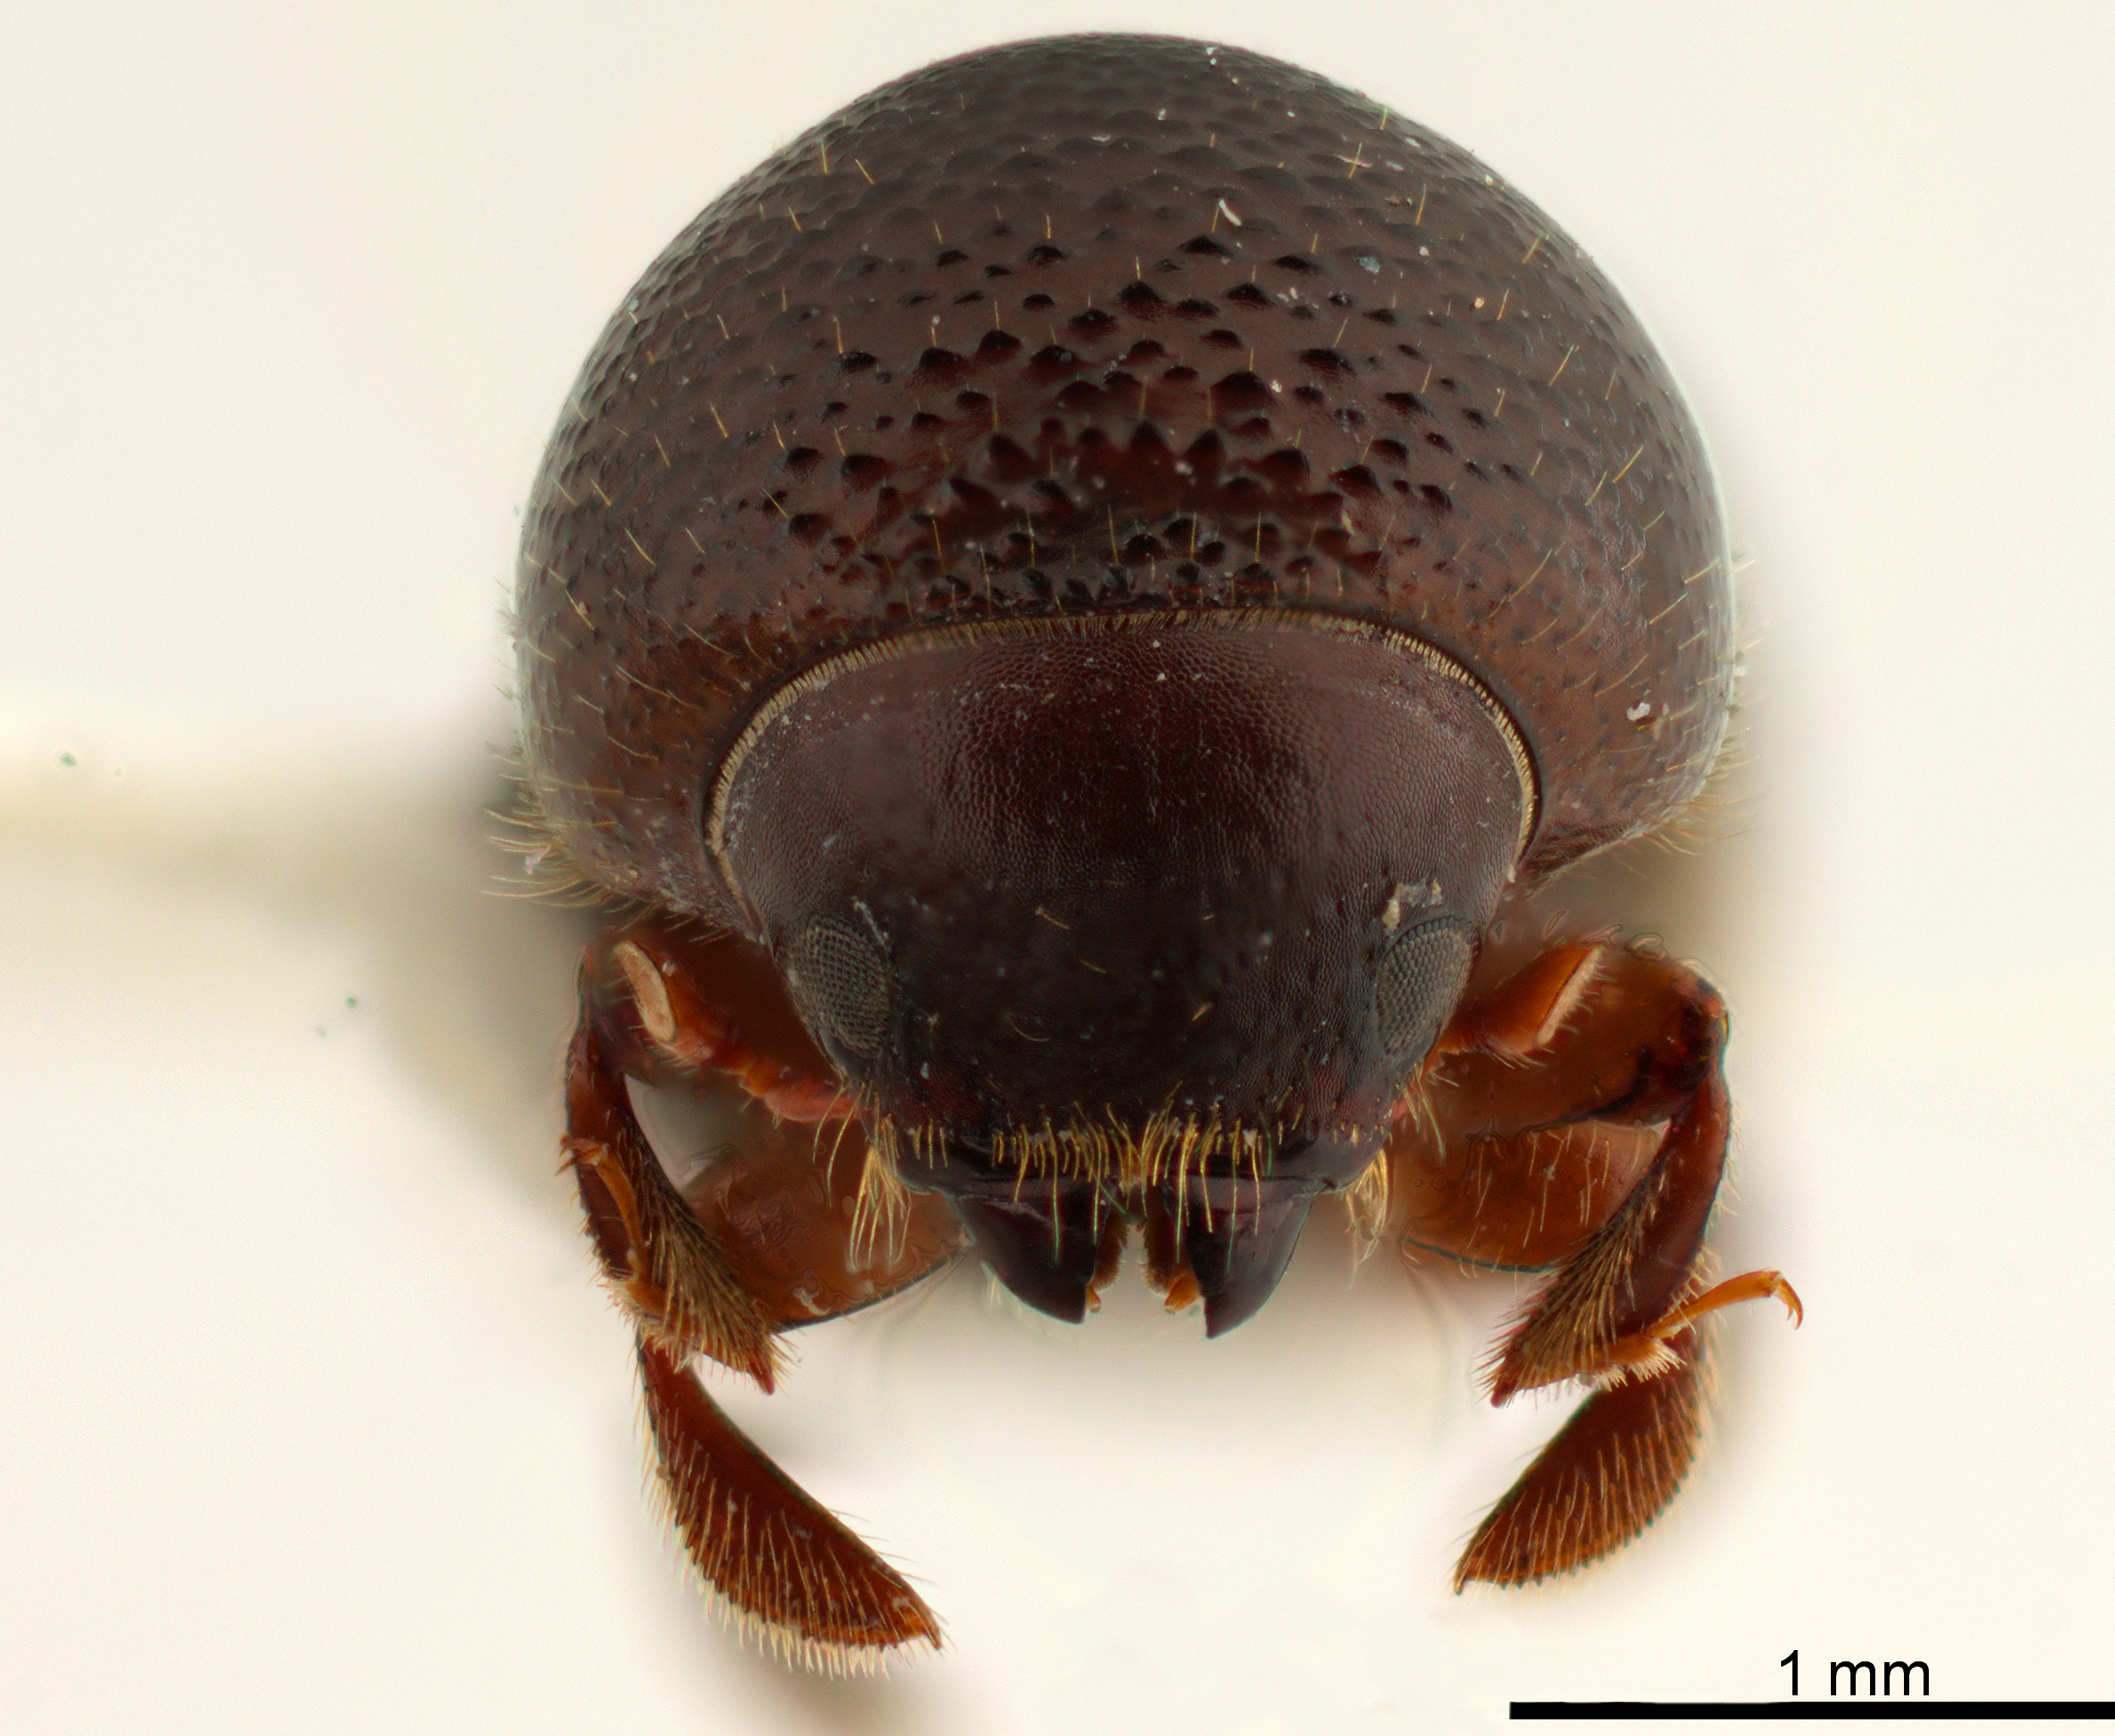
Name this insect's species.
Taurodemus ebenus
